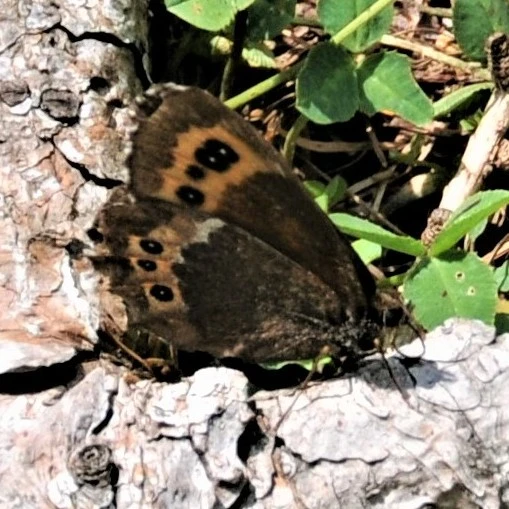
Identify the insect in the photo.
Erebia ligea
